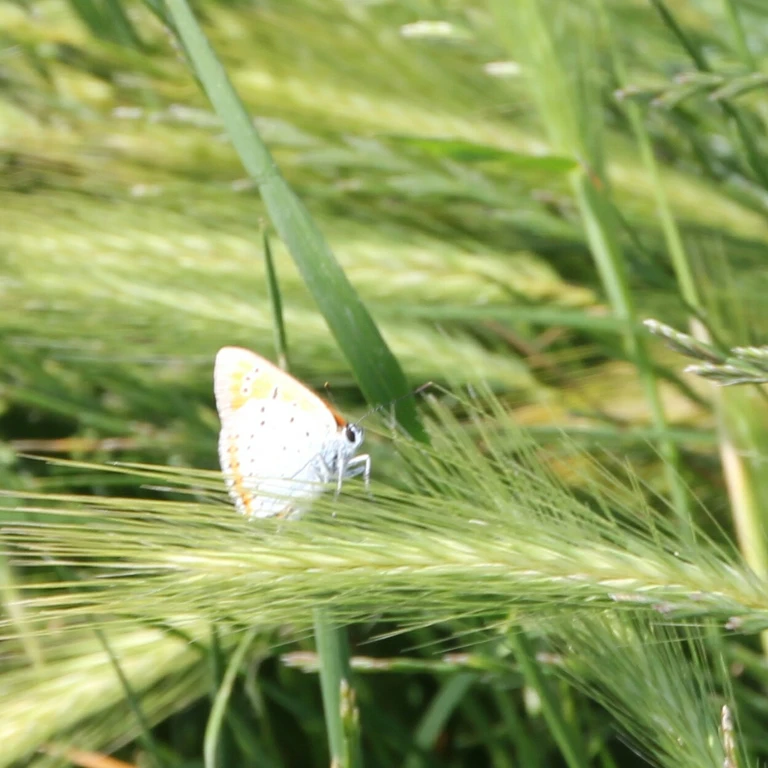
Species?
Lycaena dispar
